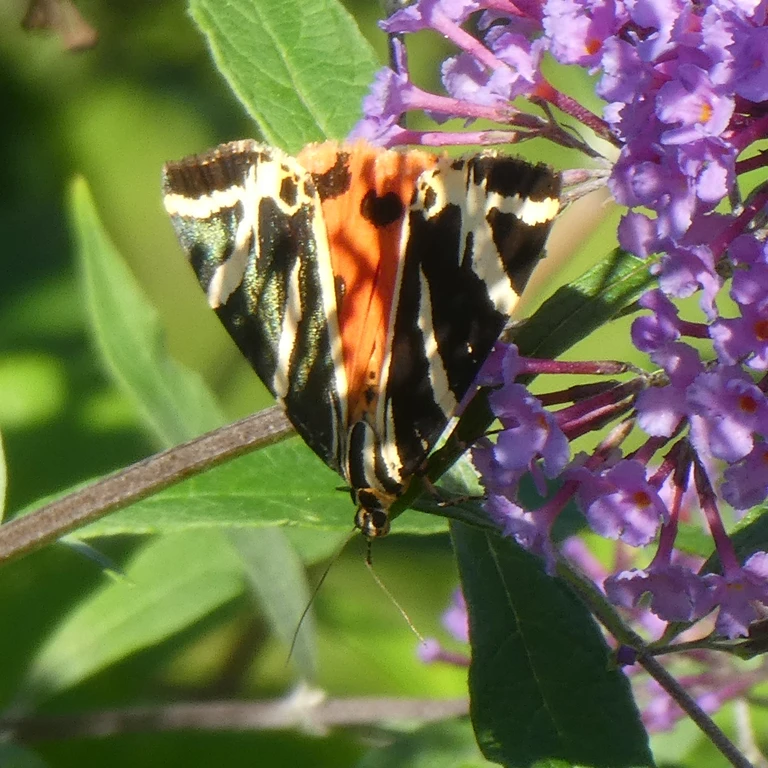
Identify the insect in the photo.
Euplagia quadripunctaria
